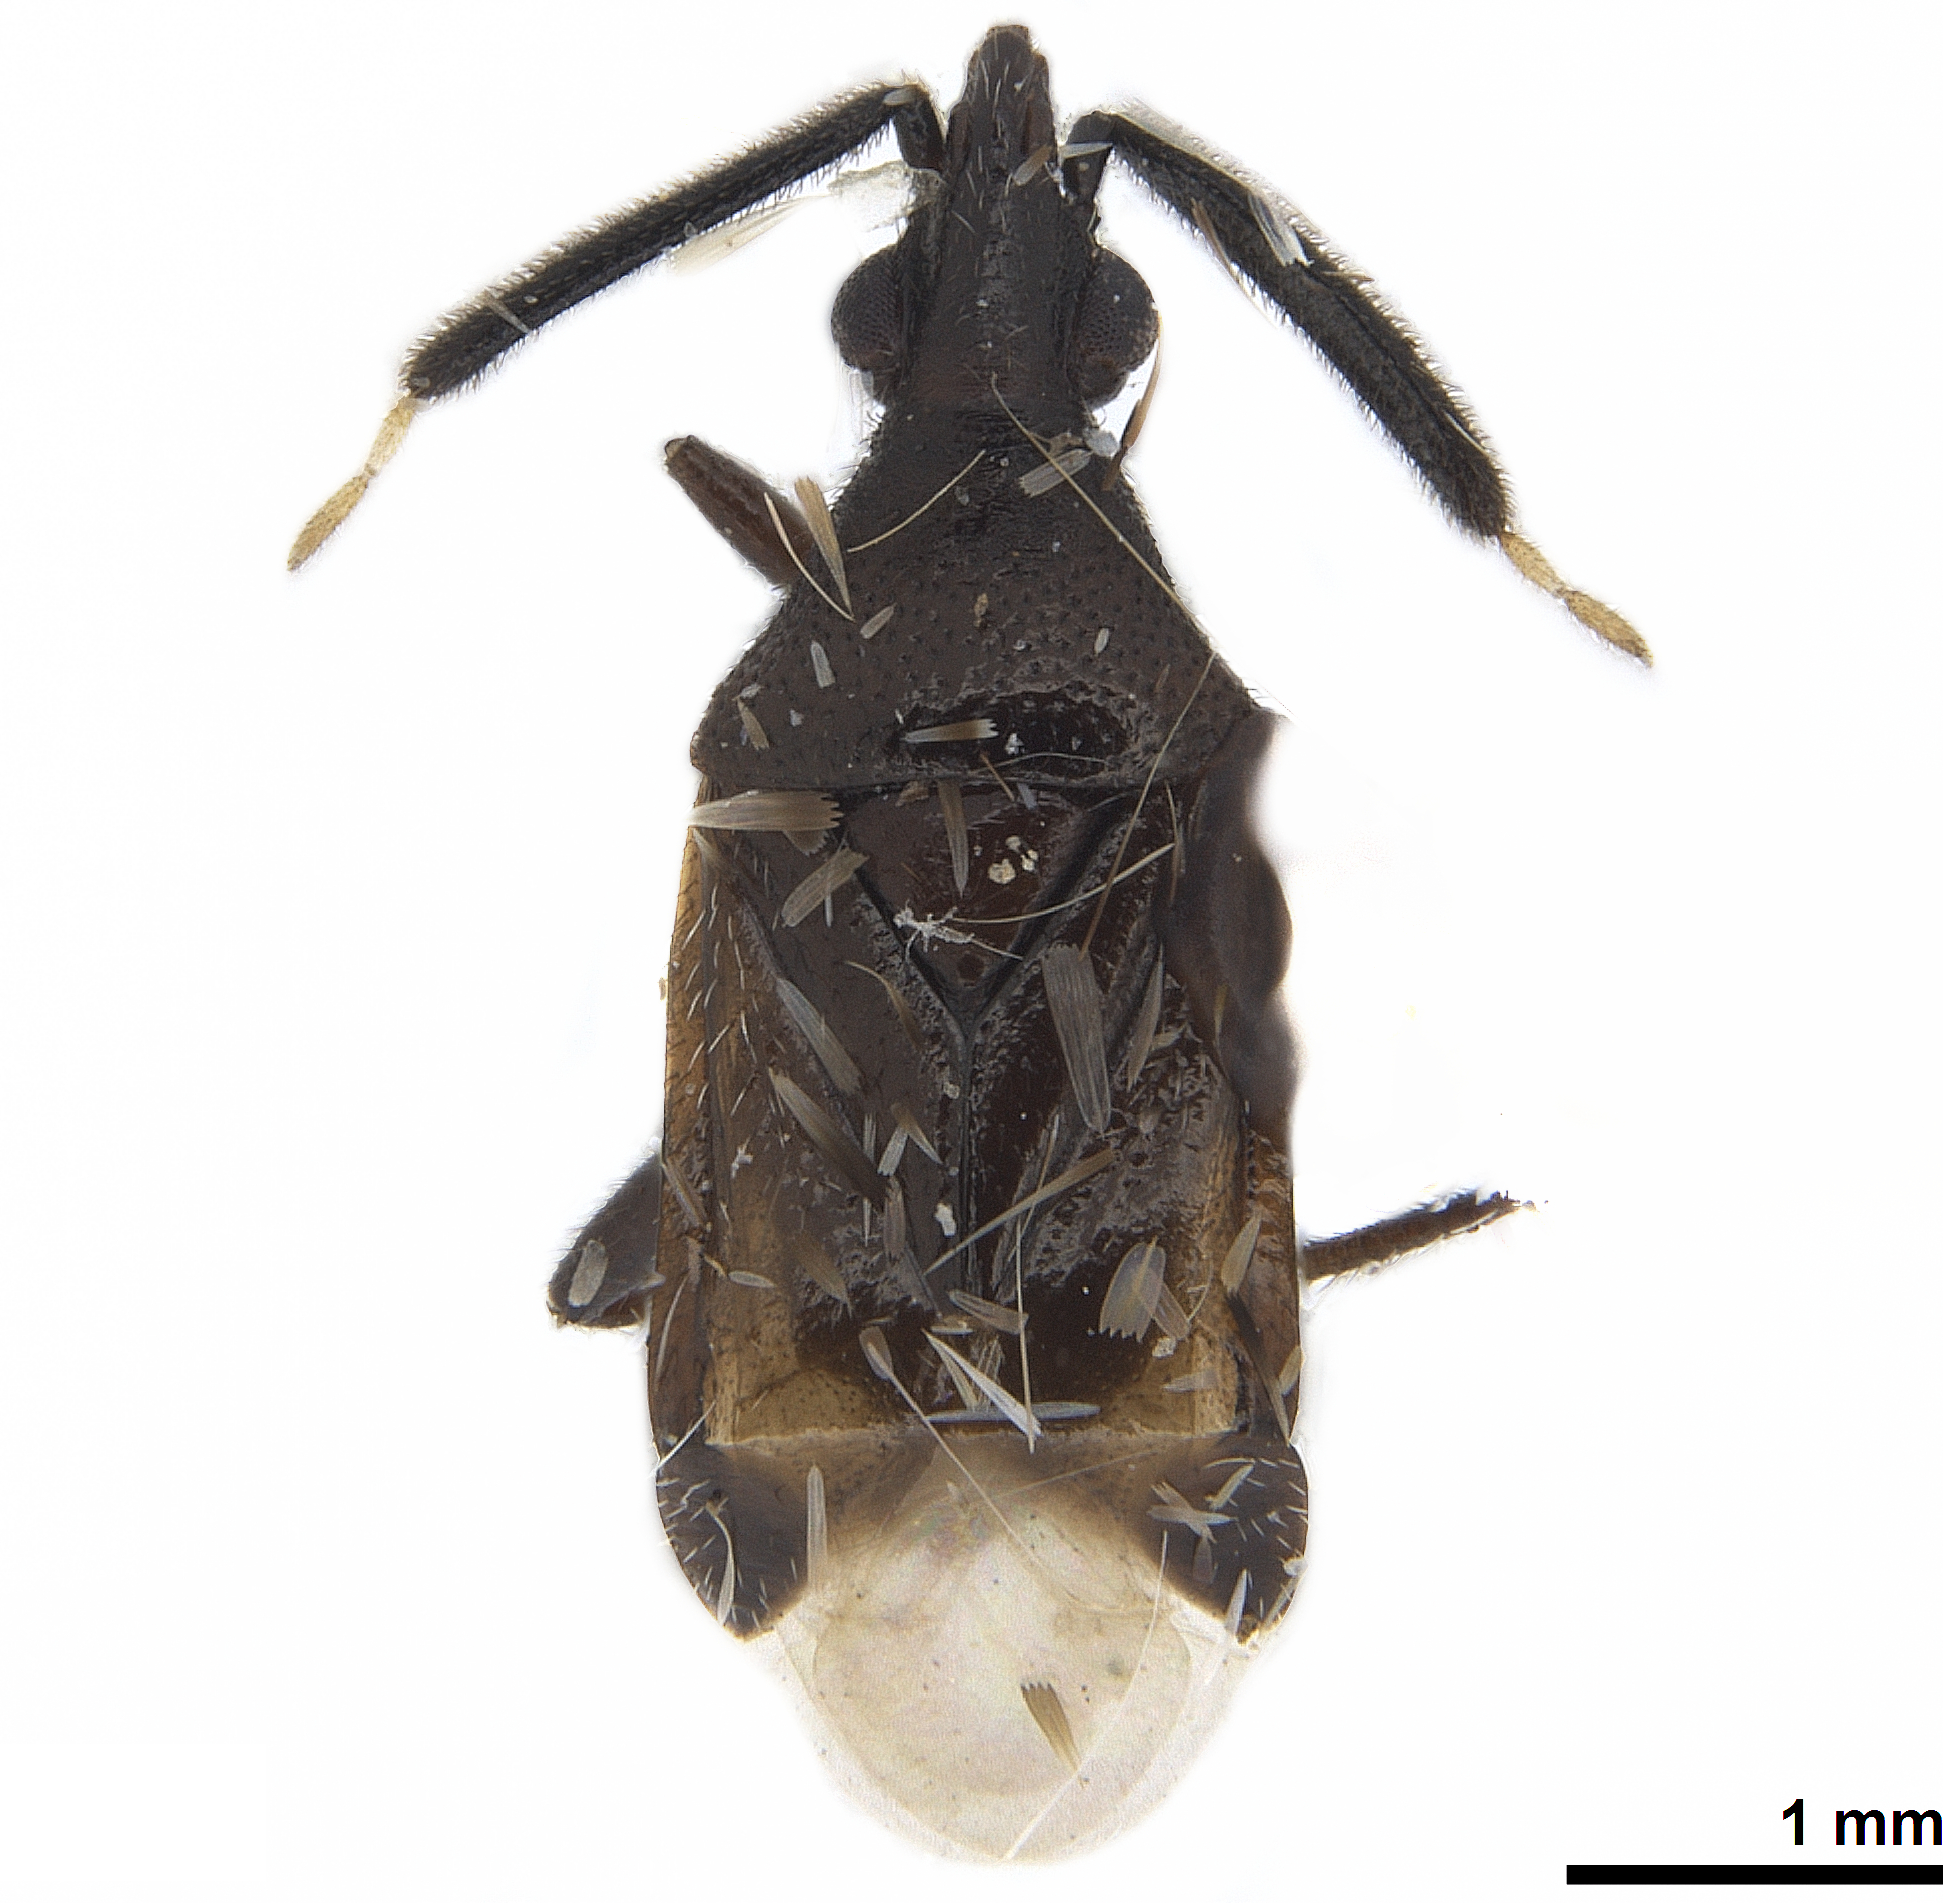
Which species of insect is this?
Hesperophylum heidemanni
